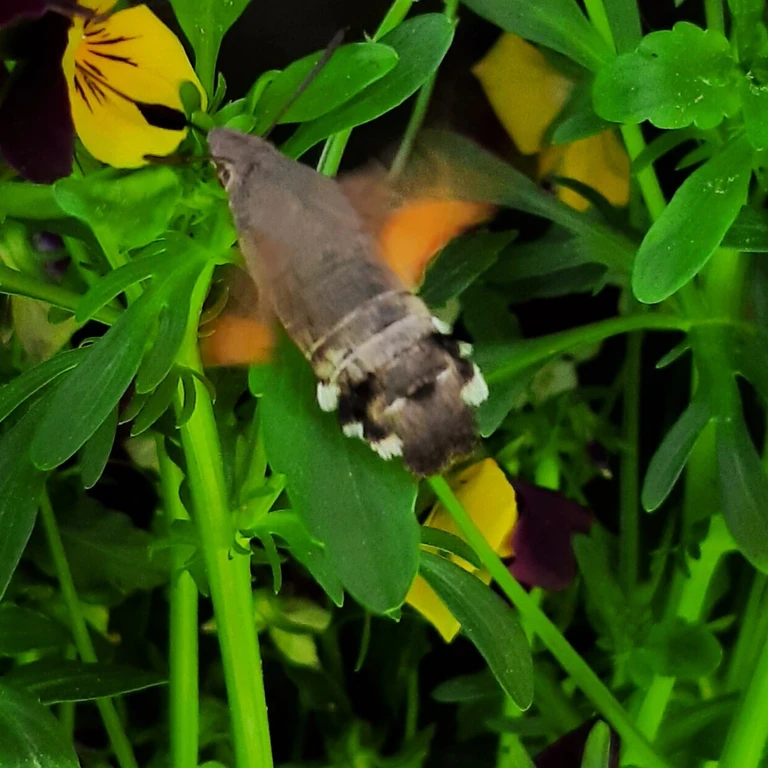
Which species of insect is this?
Macroglossum stellatarum
